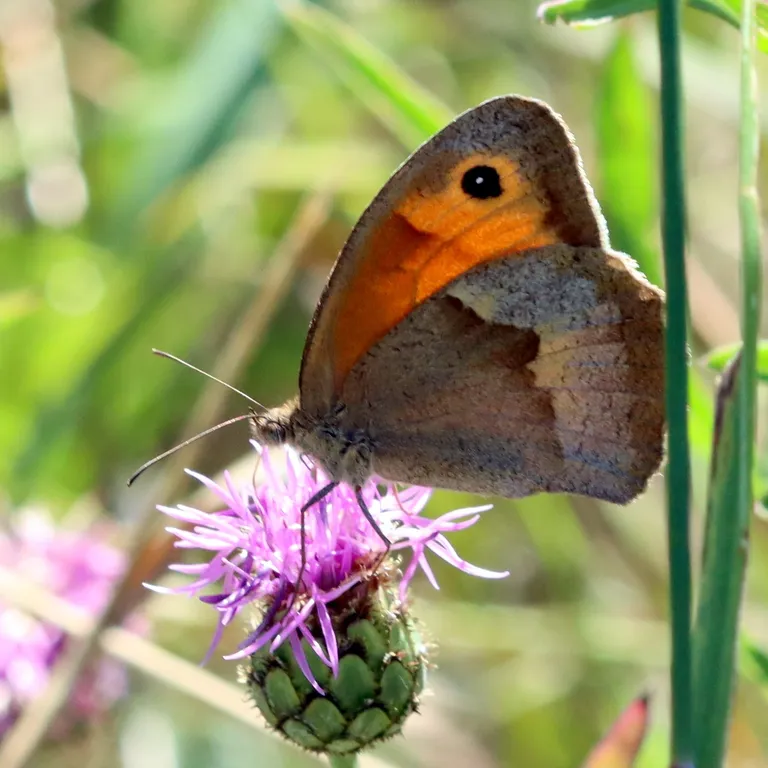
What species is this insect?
Maniola jurtina
